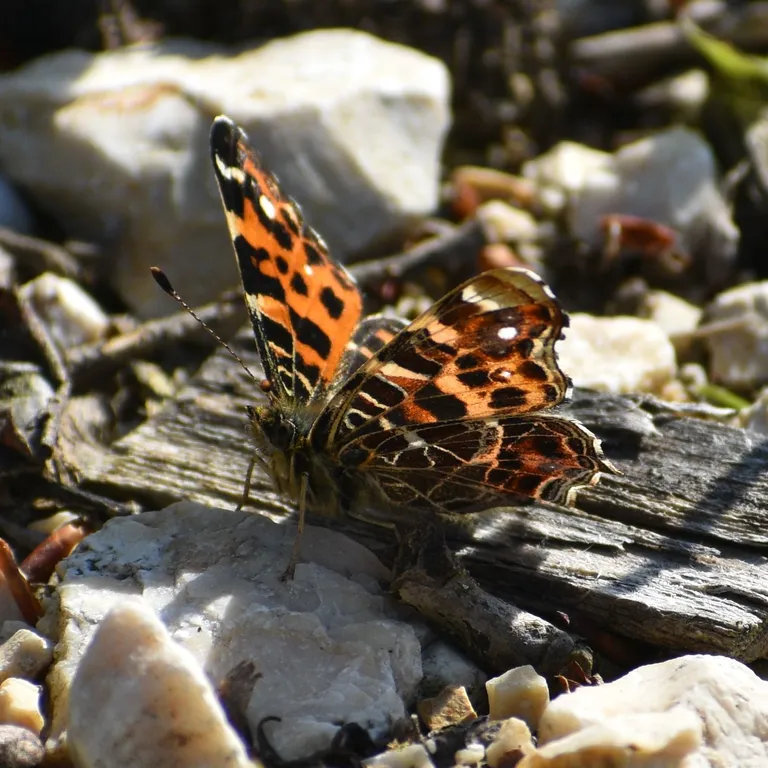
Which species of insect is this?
Araschnia levana
